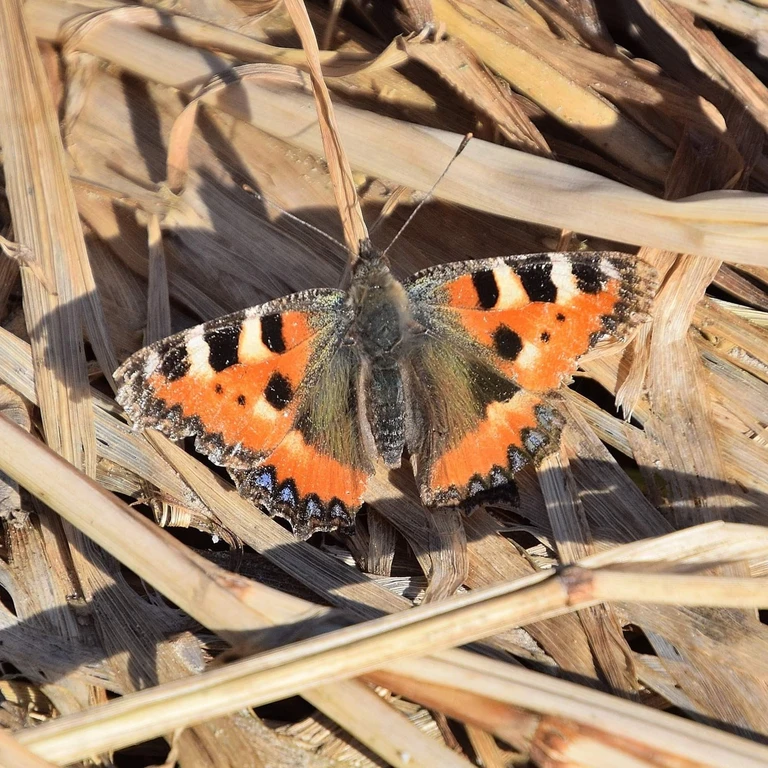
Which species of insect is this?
Aglais urticae
